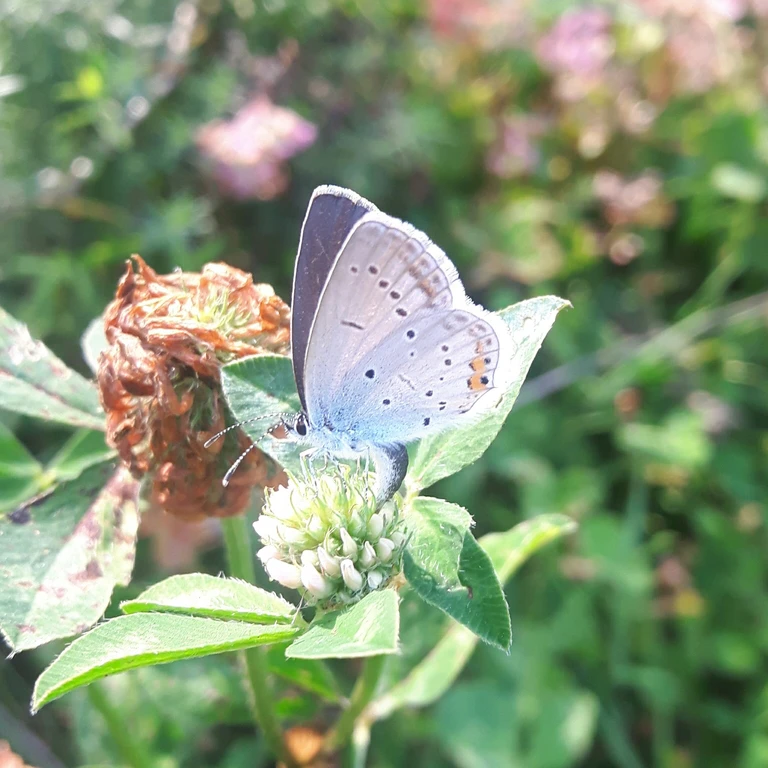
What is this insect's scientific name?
Cupido argiades (also Elkalyce argiades)
